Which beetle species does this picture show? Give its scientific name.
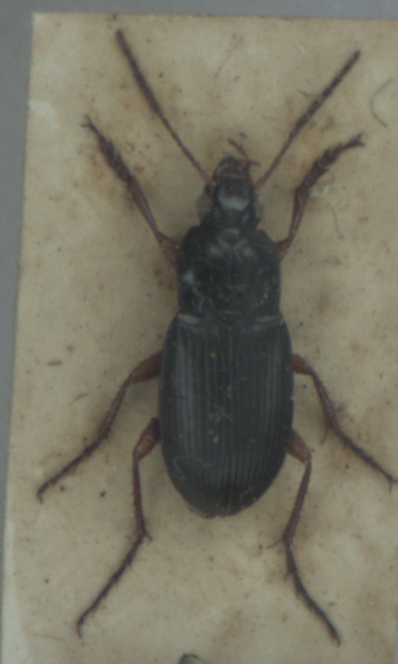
Calathus fuscipes
